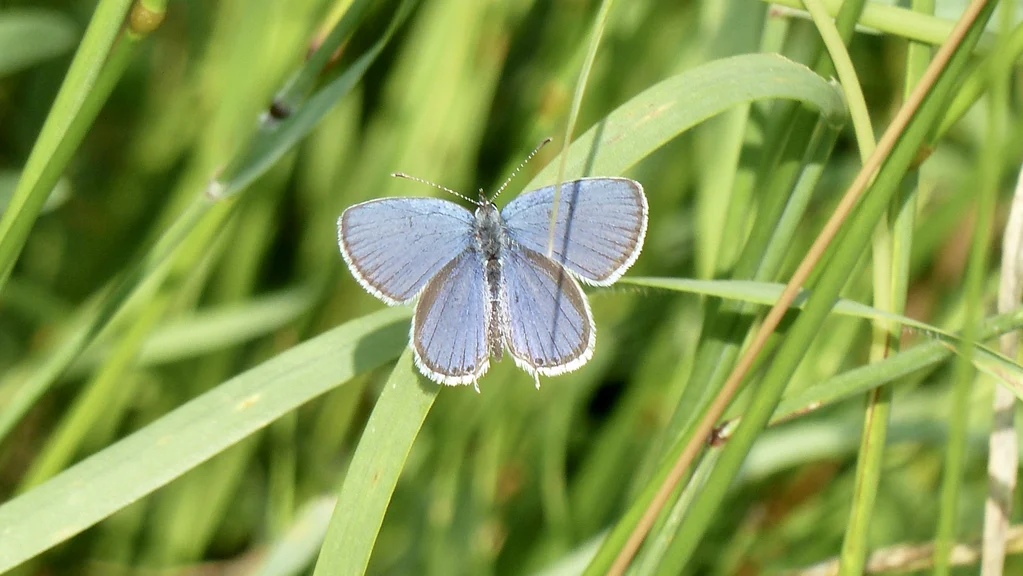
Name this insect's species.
Cupido argiades (also Elkalyce argiades)
